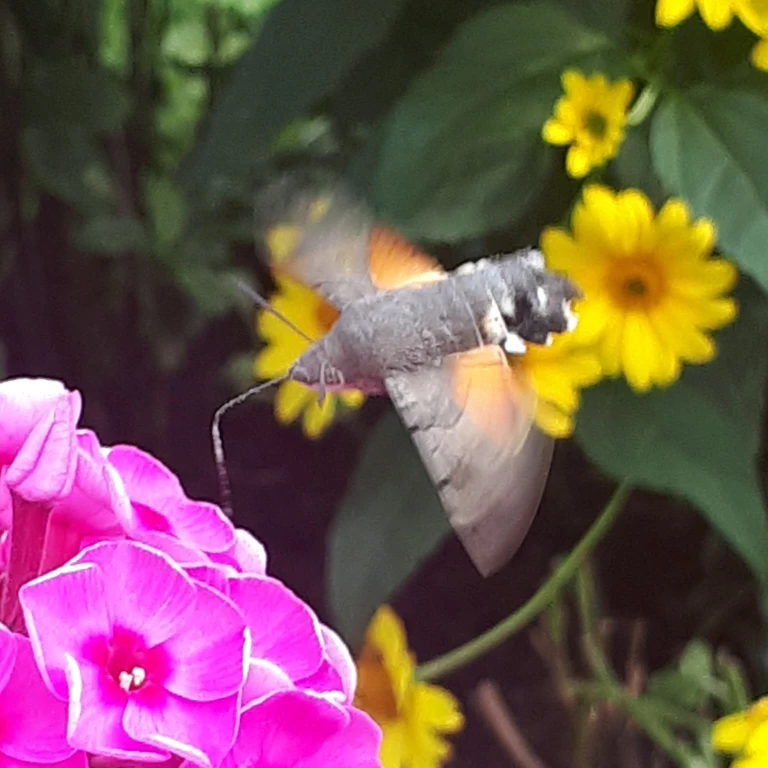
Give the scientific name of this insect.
Macroglossum stellatarum
